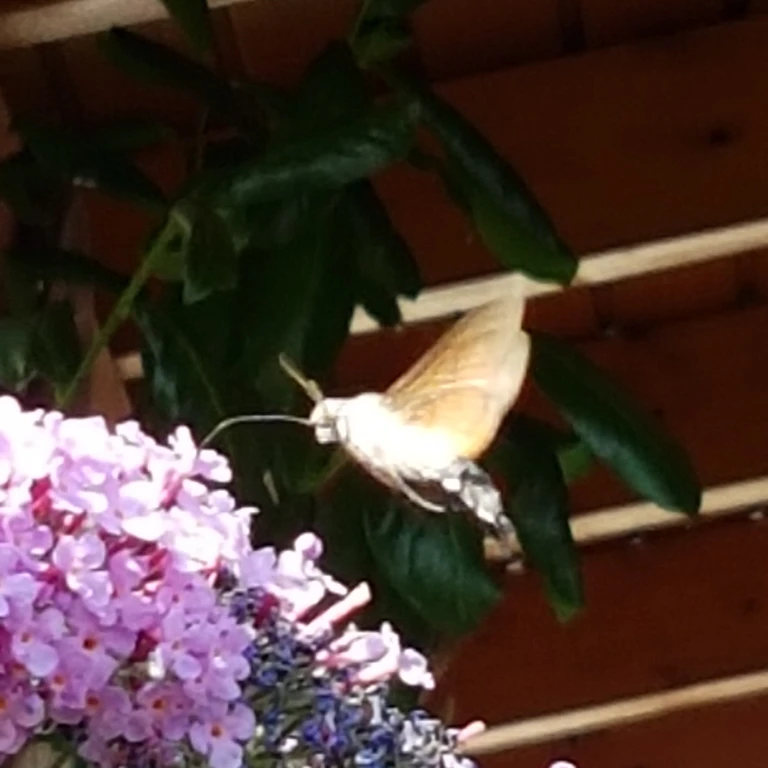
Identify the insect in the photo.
Macroglossum stellatarum
